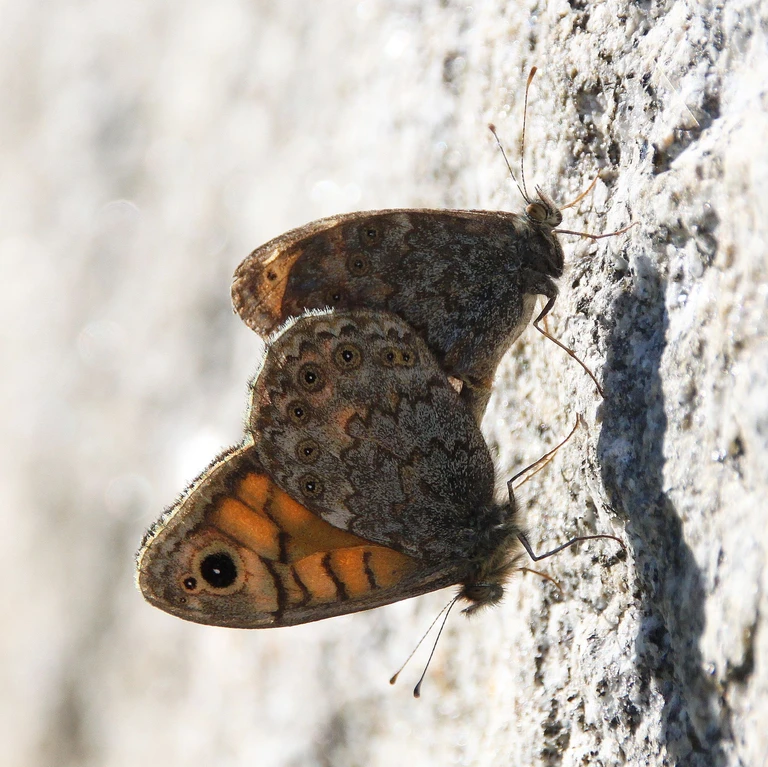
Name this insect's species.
Lasiommata megera (also Pararge megera)
